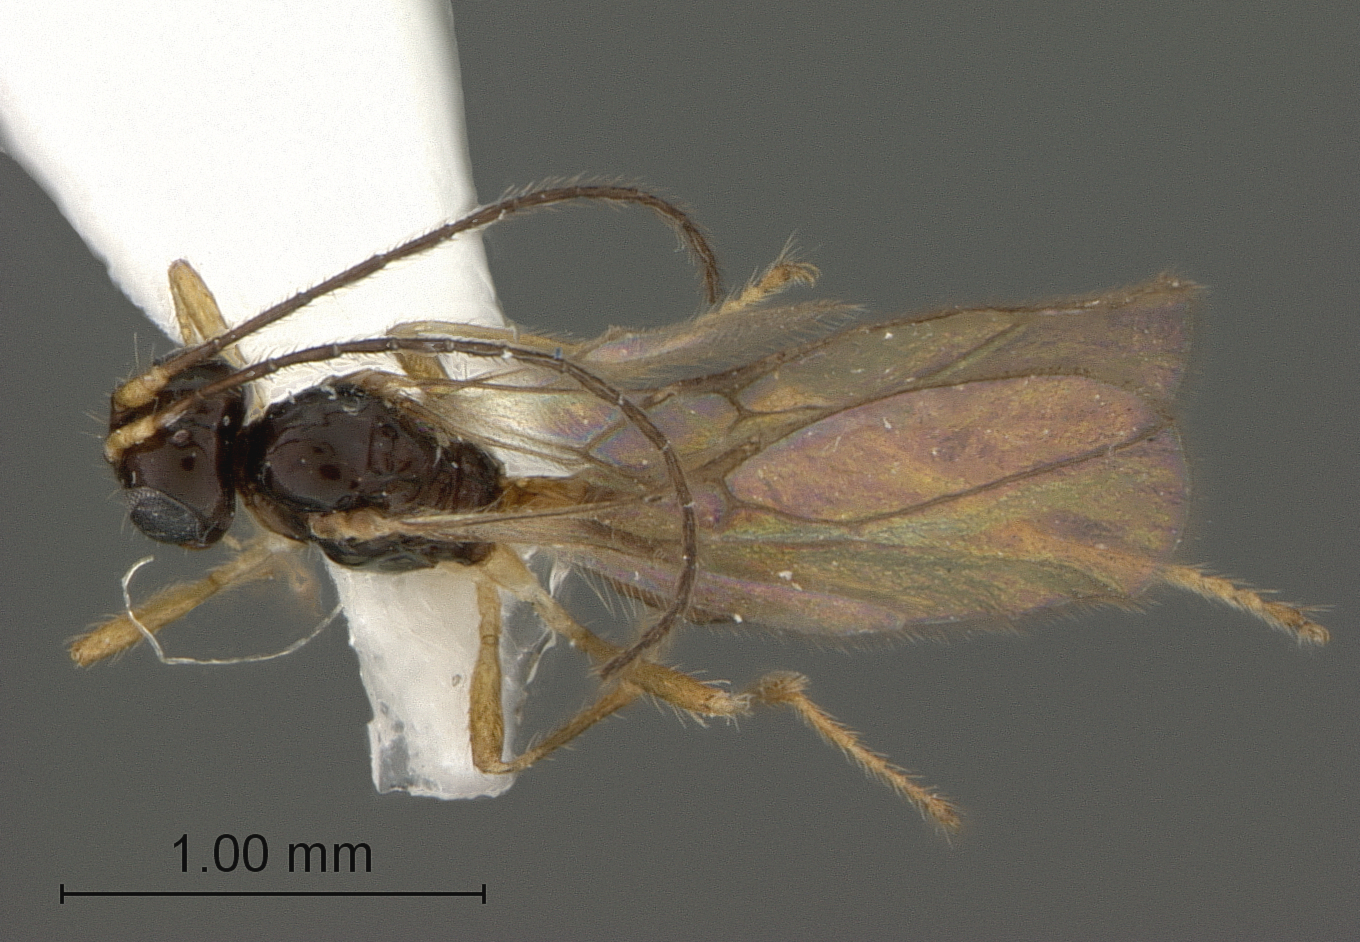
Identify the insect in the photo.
Aphaereta megalops
